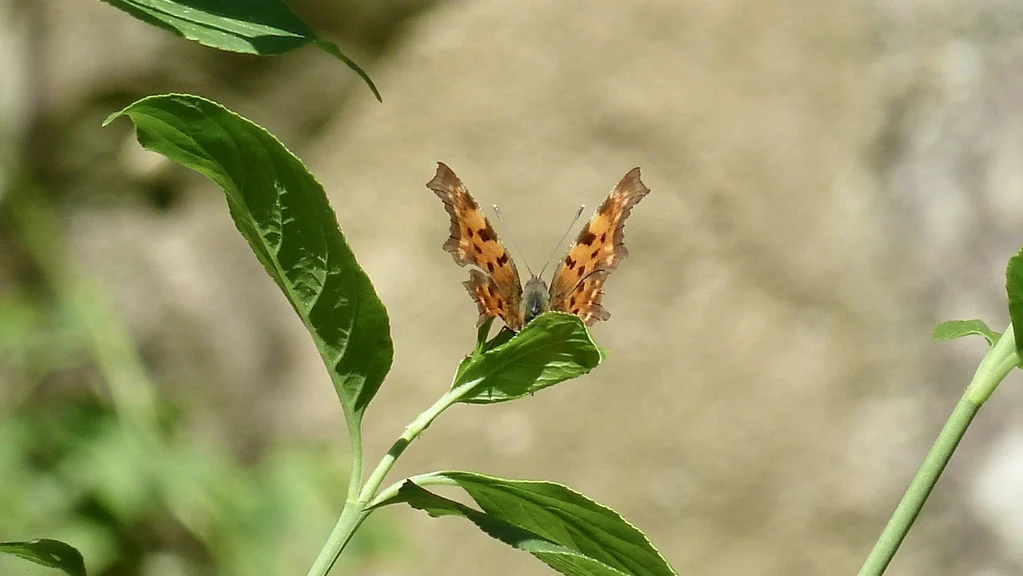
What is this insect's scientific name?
Polygonia c-album
